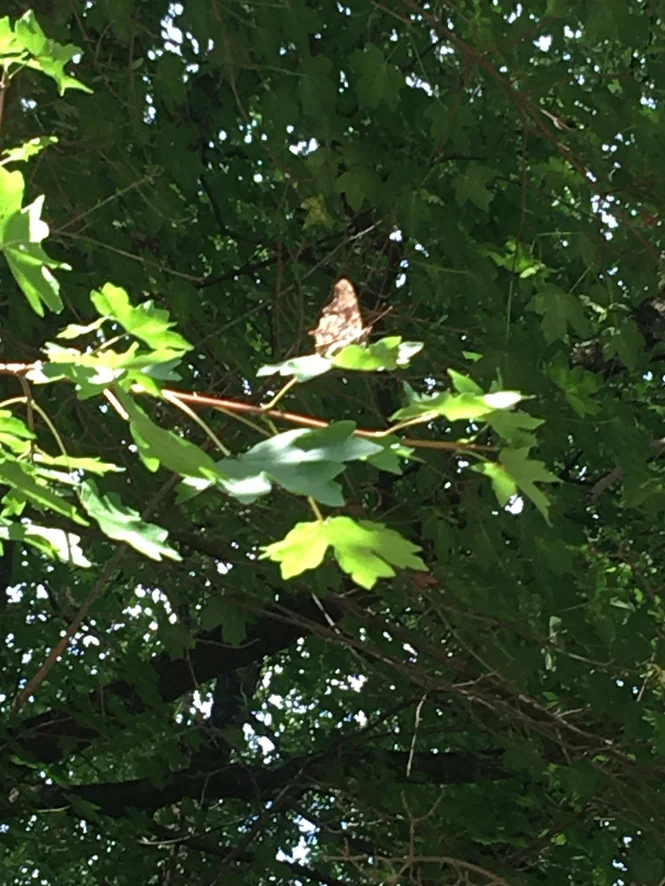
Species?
Polygonia c-album
